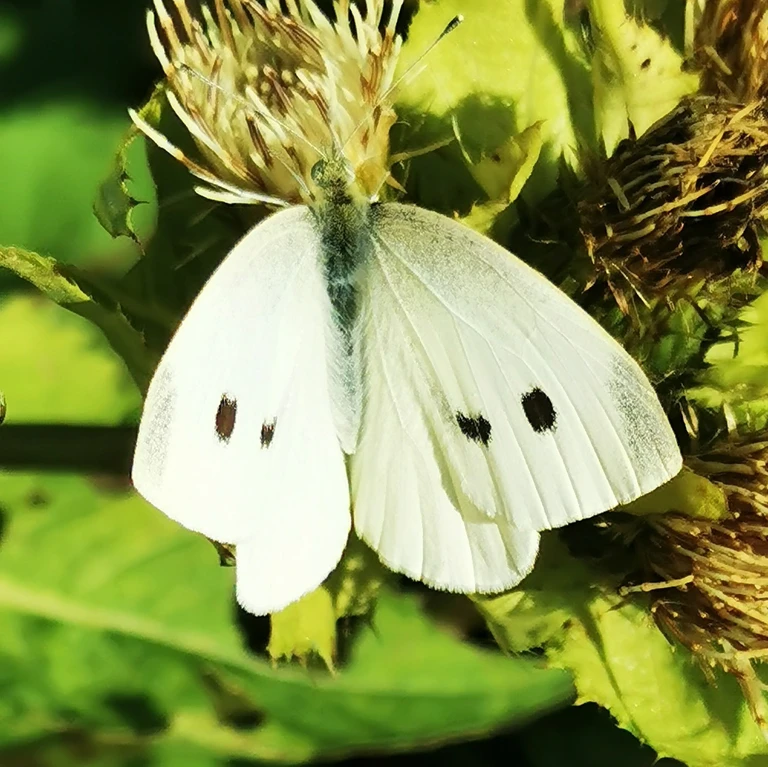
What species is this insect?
Pieris rapae
